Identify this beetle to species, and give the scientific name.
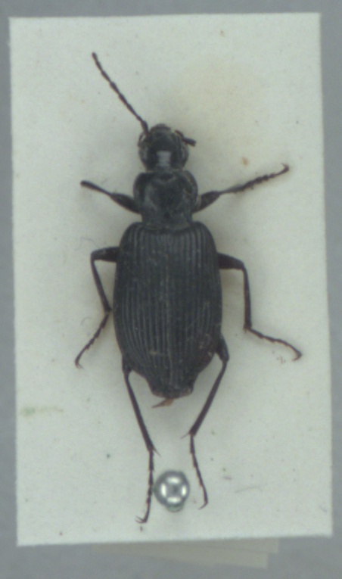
Platynus assimilis
